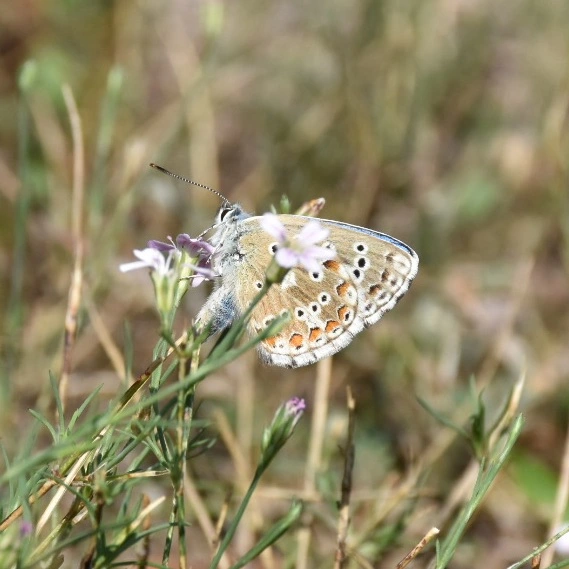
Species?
Lysandra bellargus
